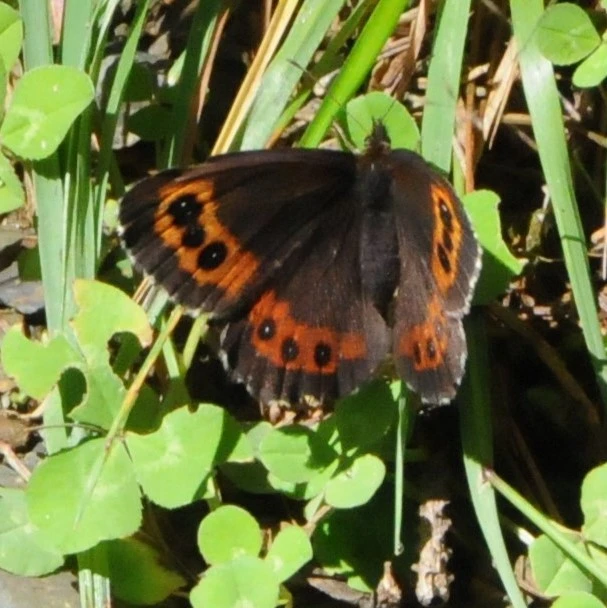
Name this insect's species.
Erebia ligea
